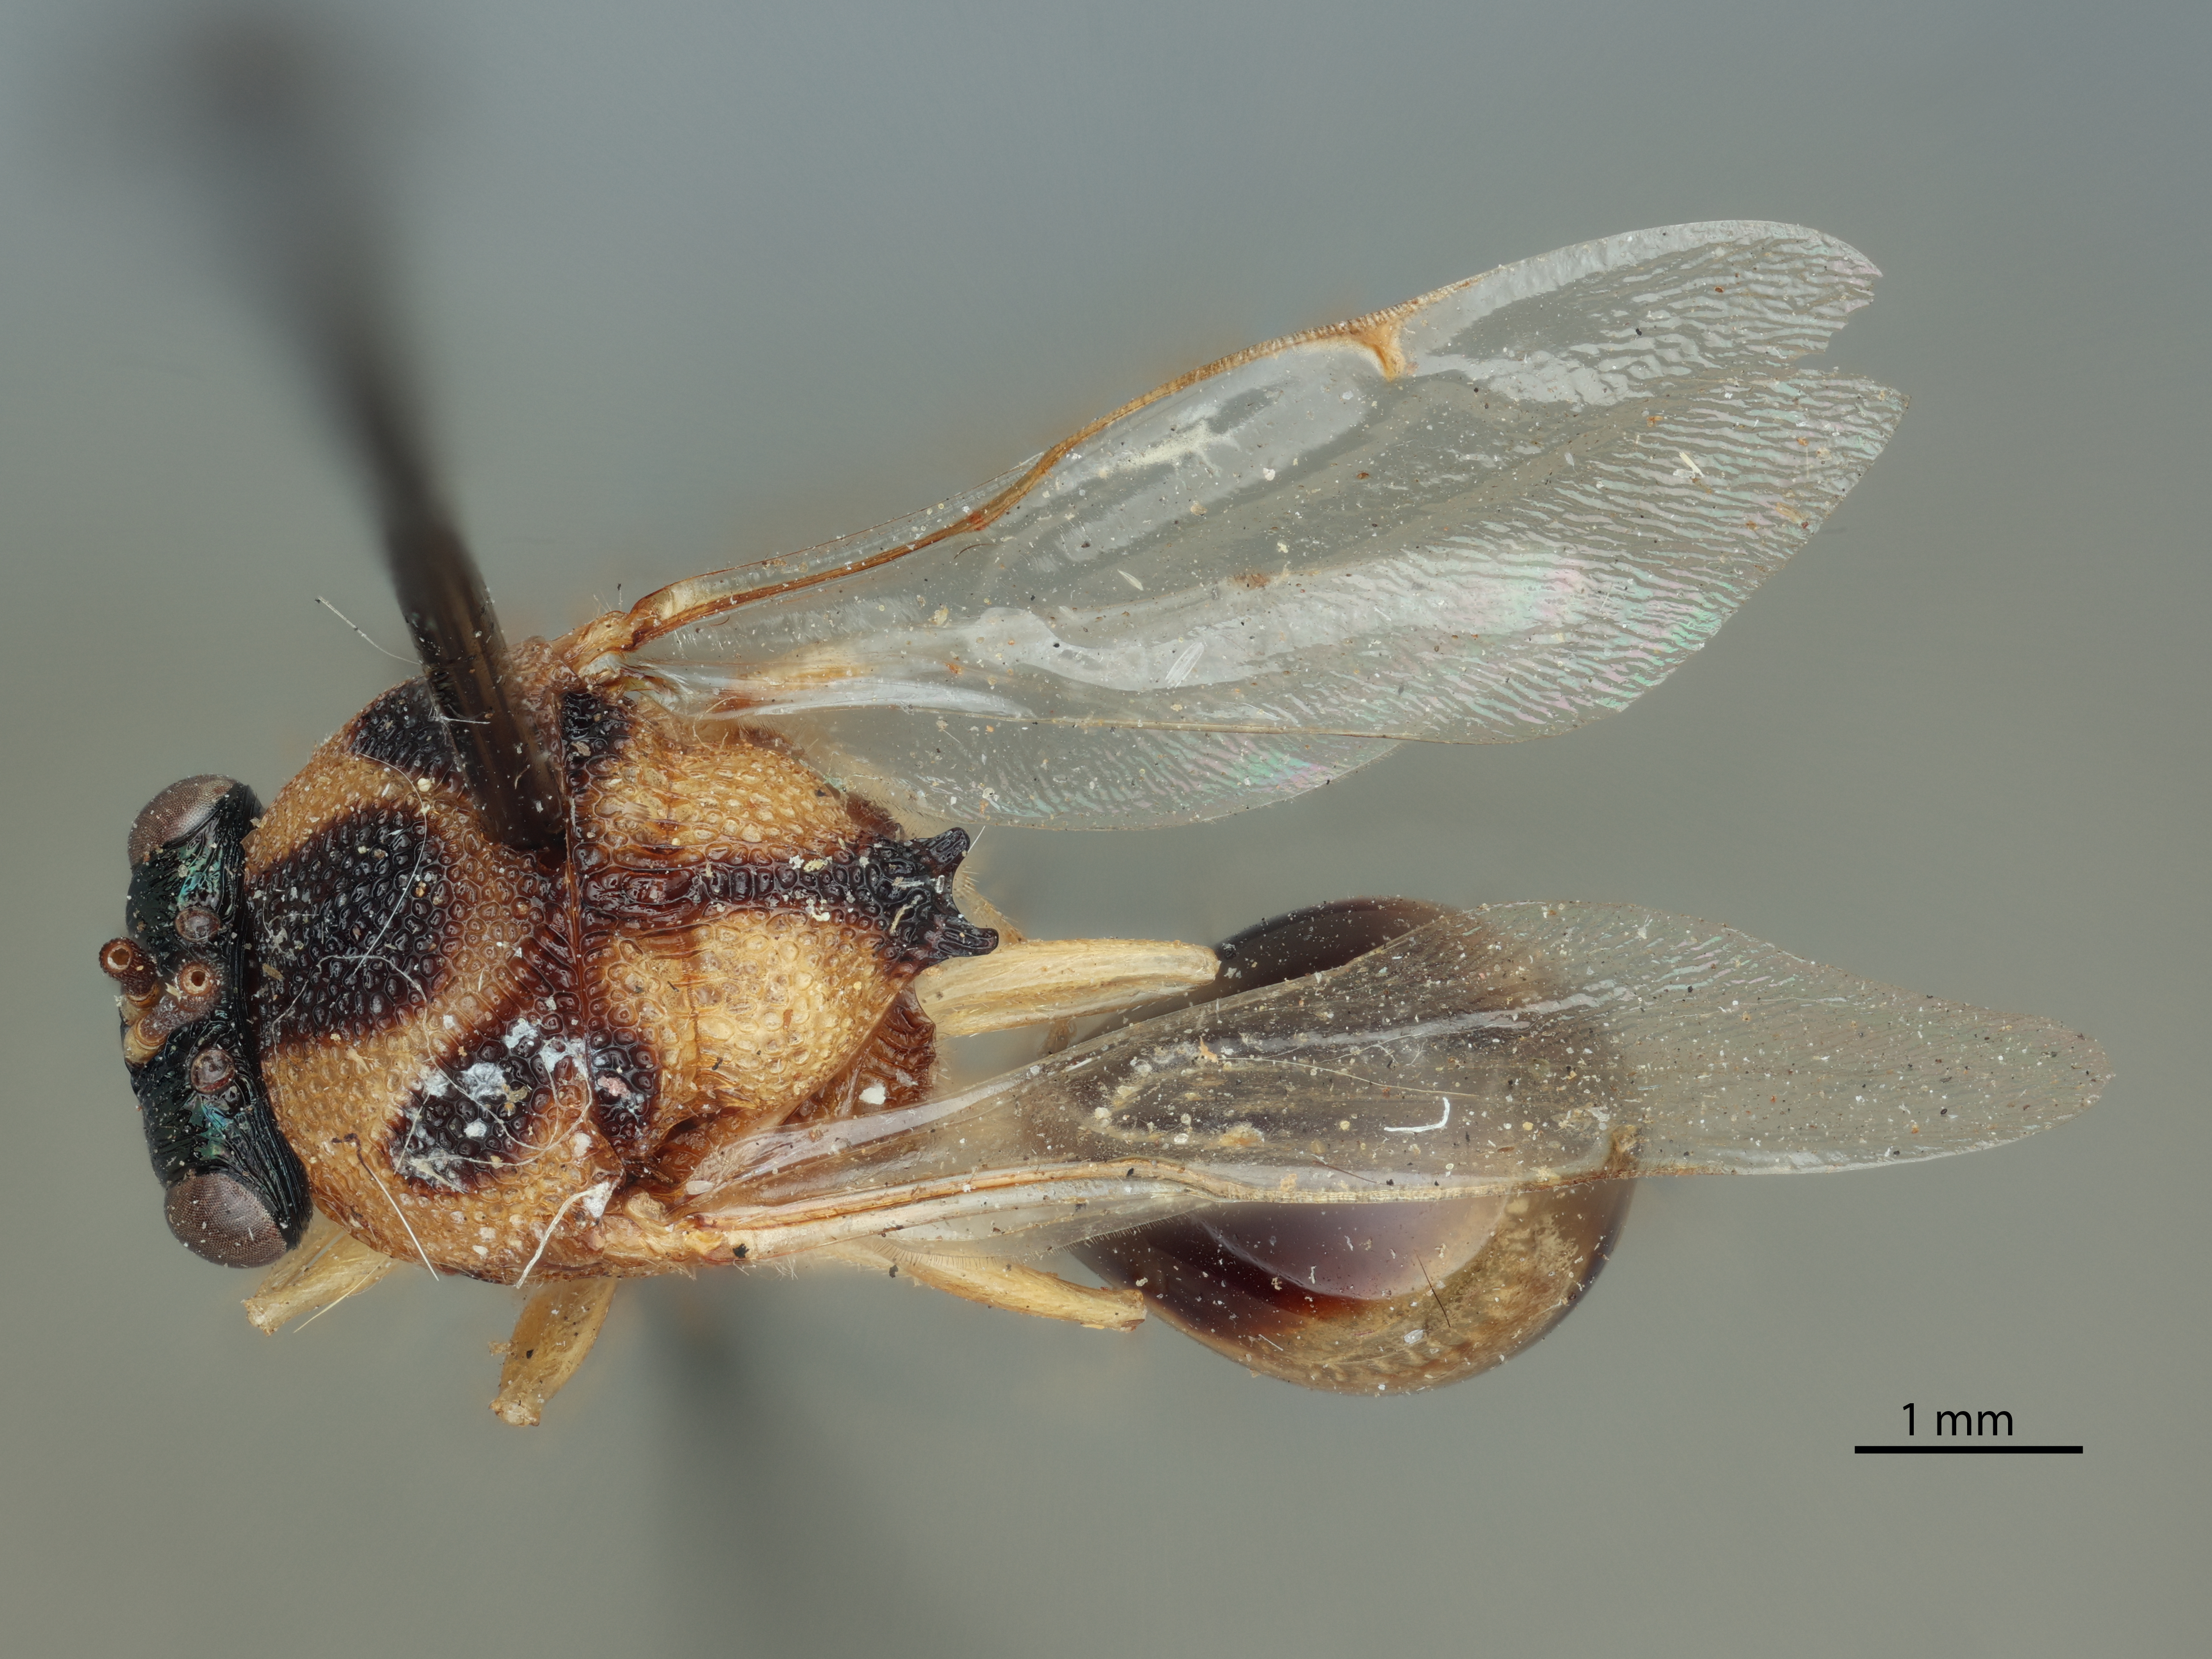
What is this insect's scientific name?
Schizaspidia septentrionalis
